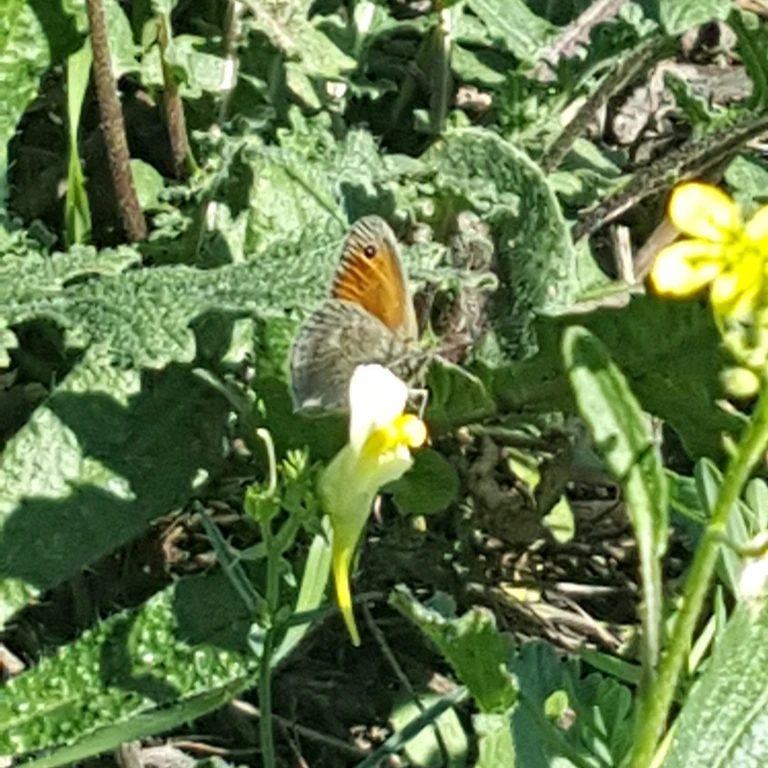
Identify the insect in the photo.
Coenonympha pamphilus
